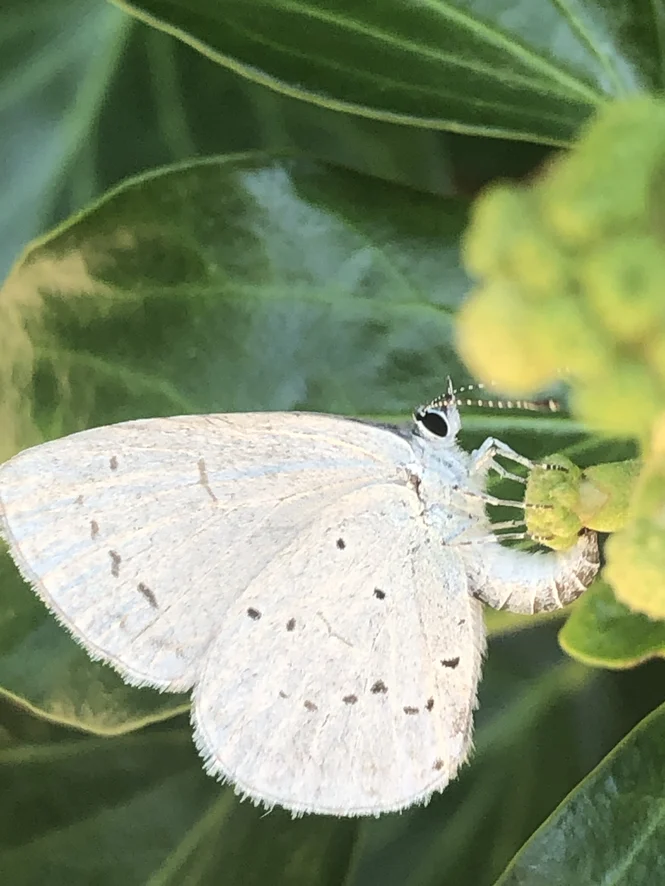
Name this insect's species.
Celastrina argiolus
